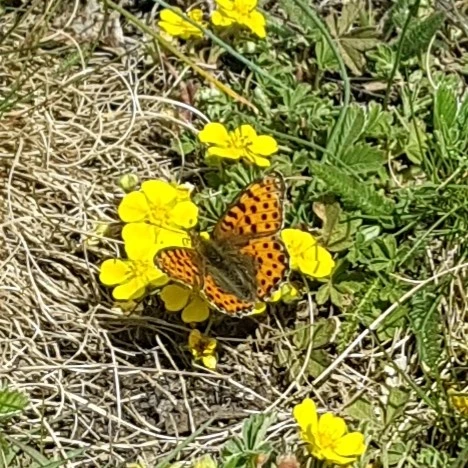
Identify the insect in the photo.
Issoria lathonia
